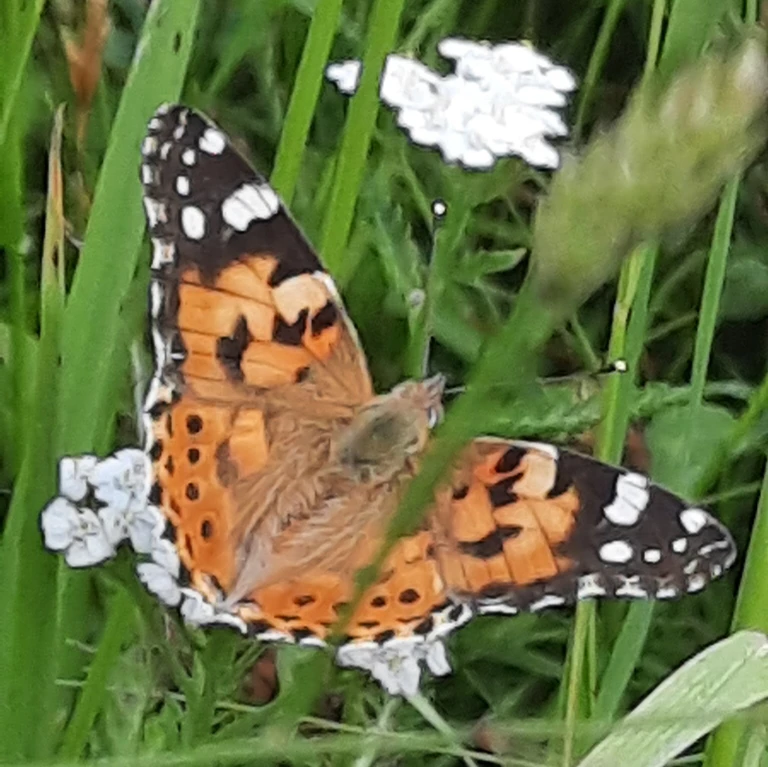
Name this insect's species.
Vanessa cardui
